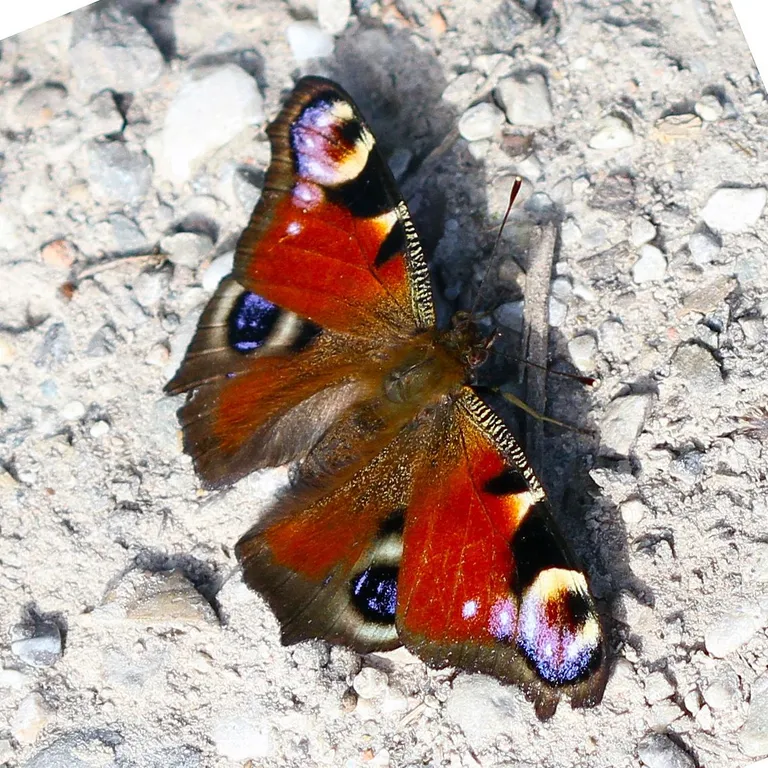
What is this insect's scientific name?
Aglais io
